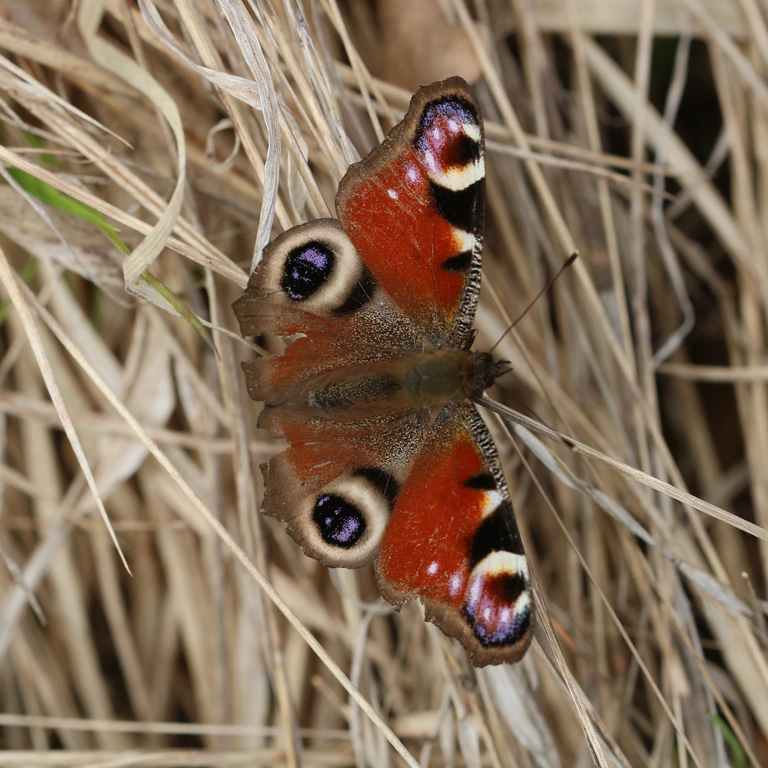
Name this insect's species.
Aglais io
